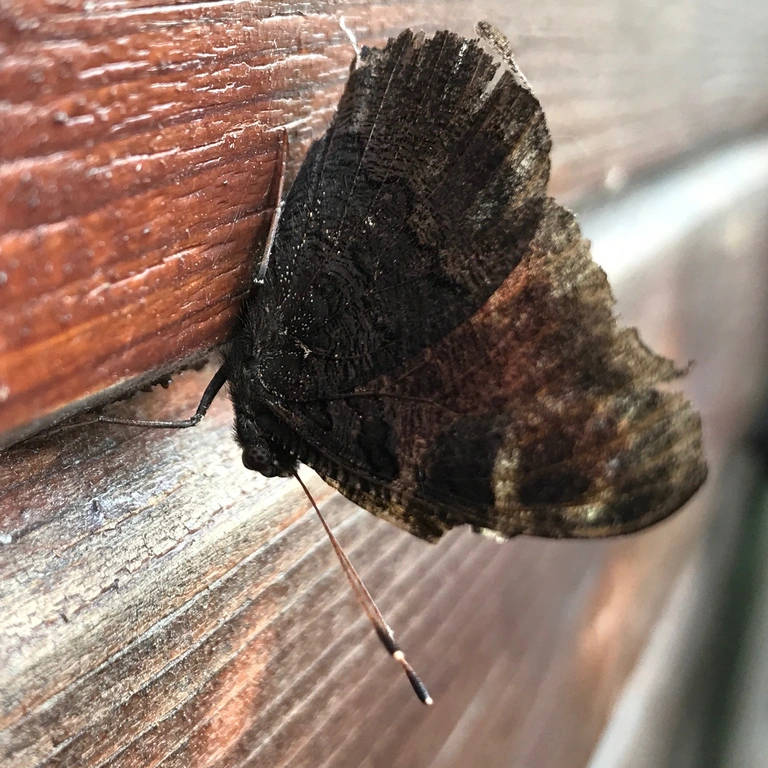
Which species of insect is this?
Aglais io
